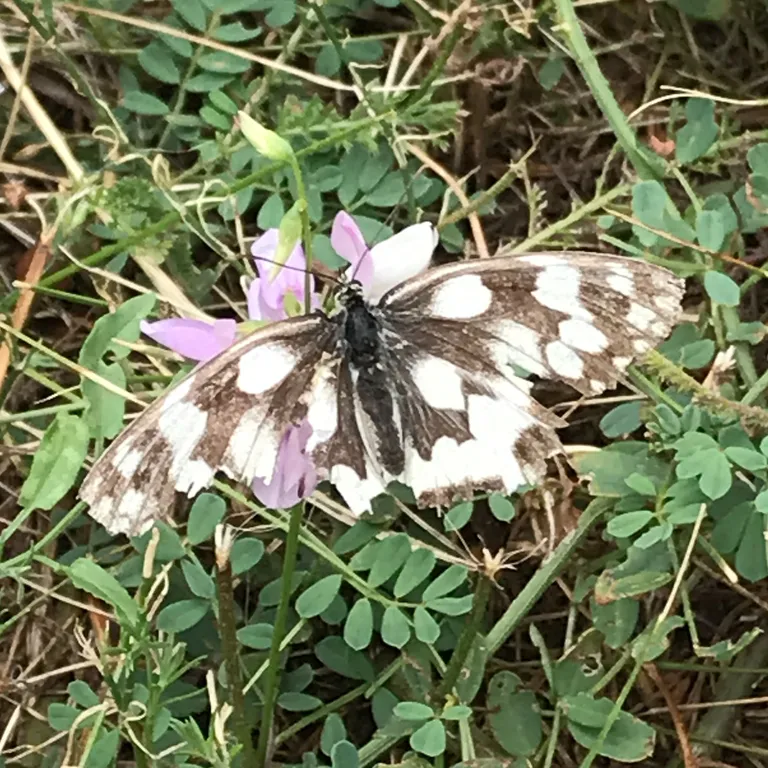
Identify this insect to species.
Melanargia galathea
